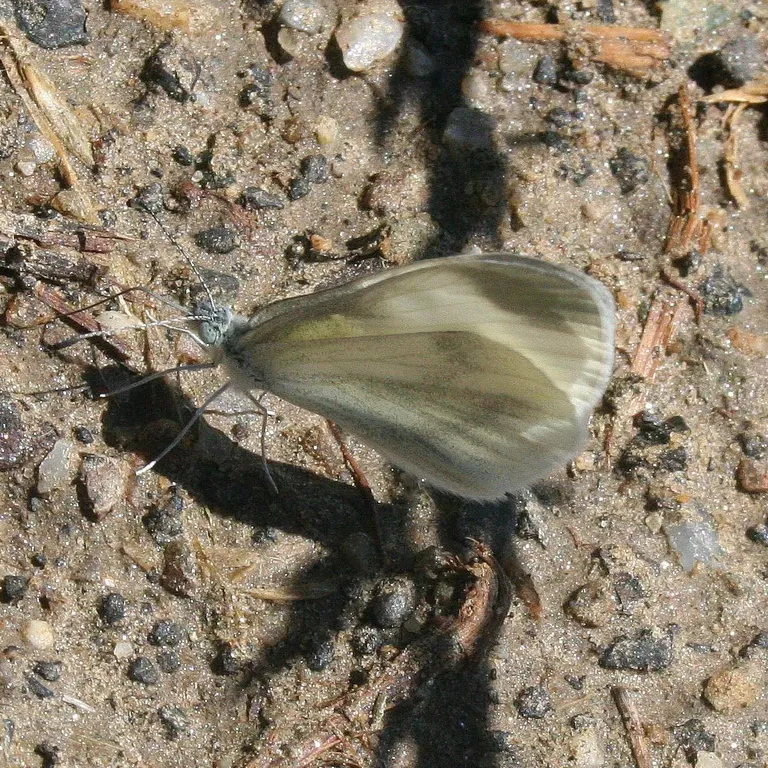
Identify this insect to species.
Leptidea sinapis/juvernica
